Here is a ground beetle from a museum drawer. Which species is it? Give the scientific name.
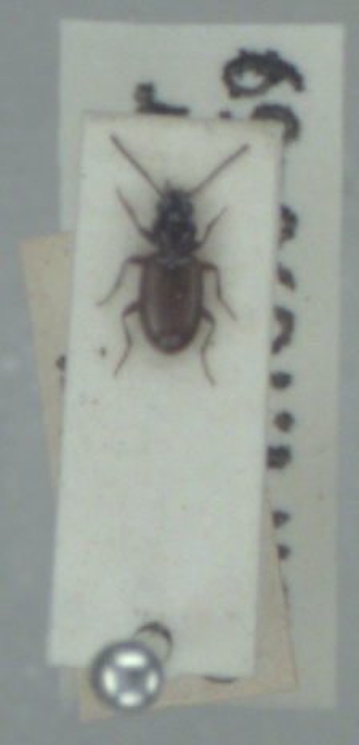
Bembidion normannum
